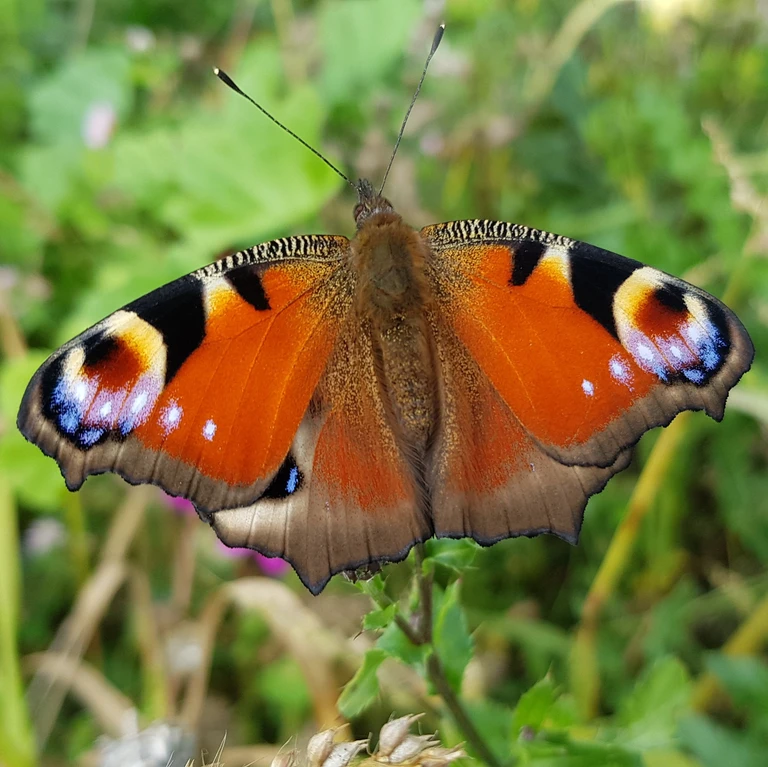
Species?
Aglais io
